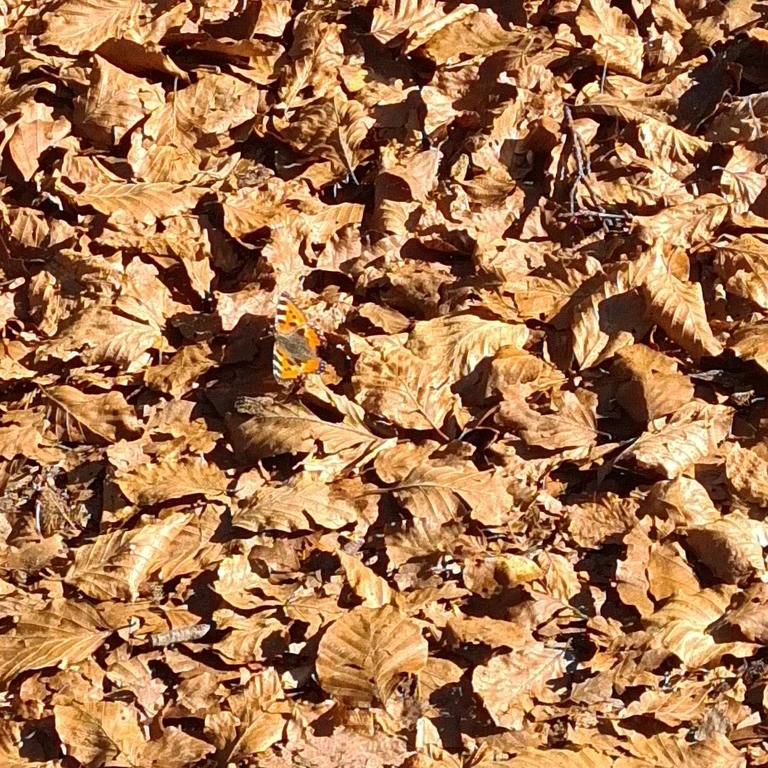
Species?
Aglais urticae
